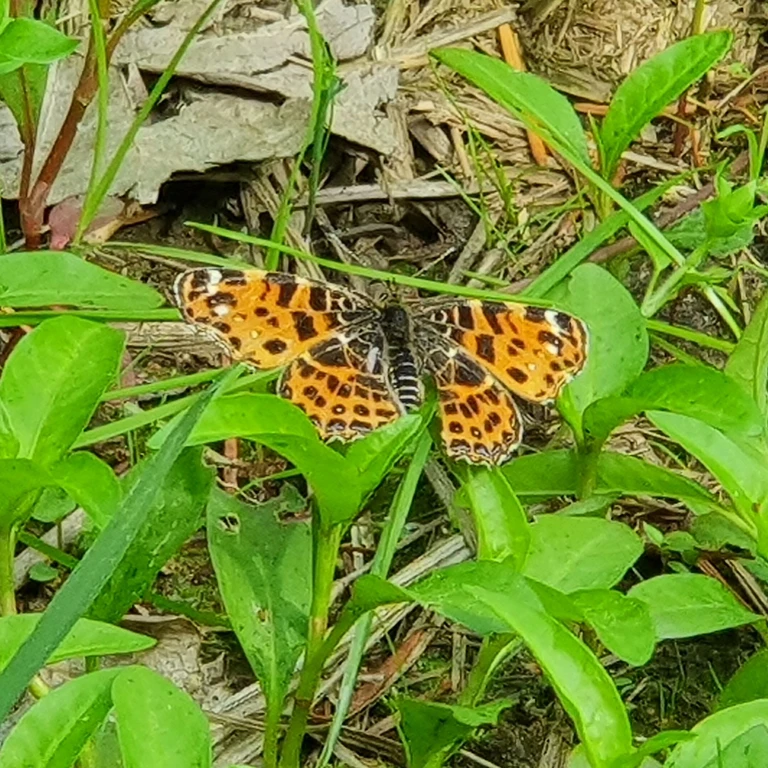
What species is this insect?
Araschnia levana
